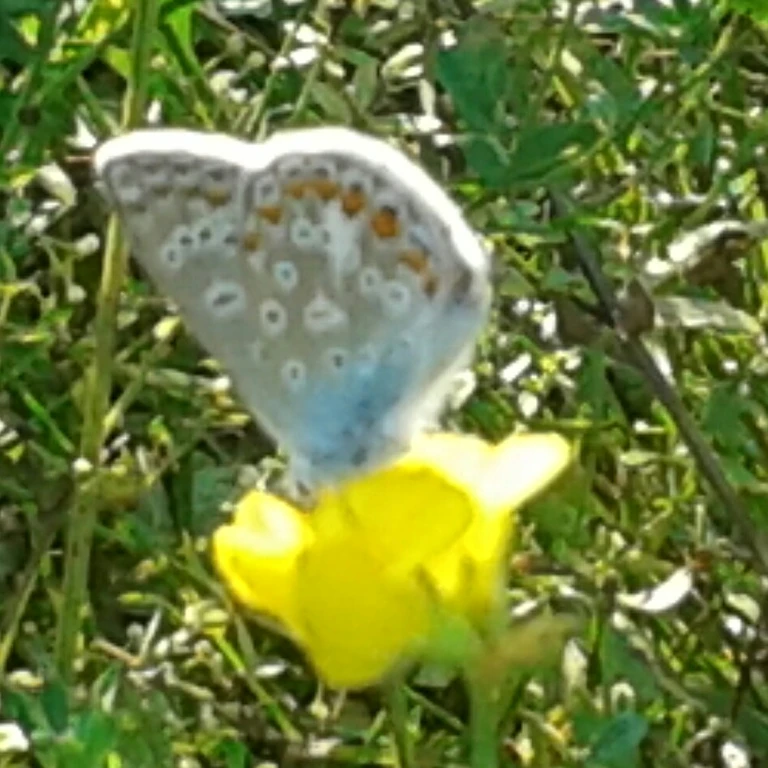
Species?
Polyommatus icarus
